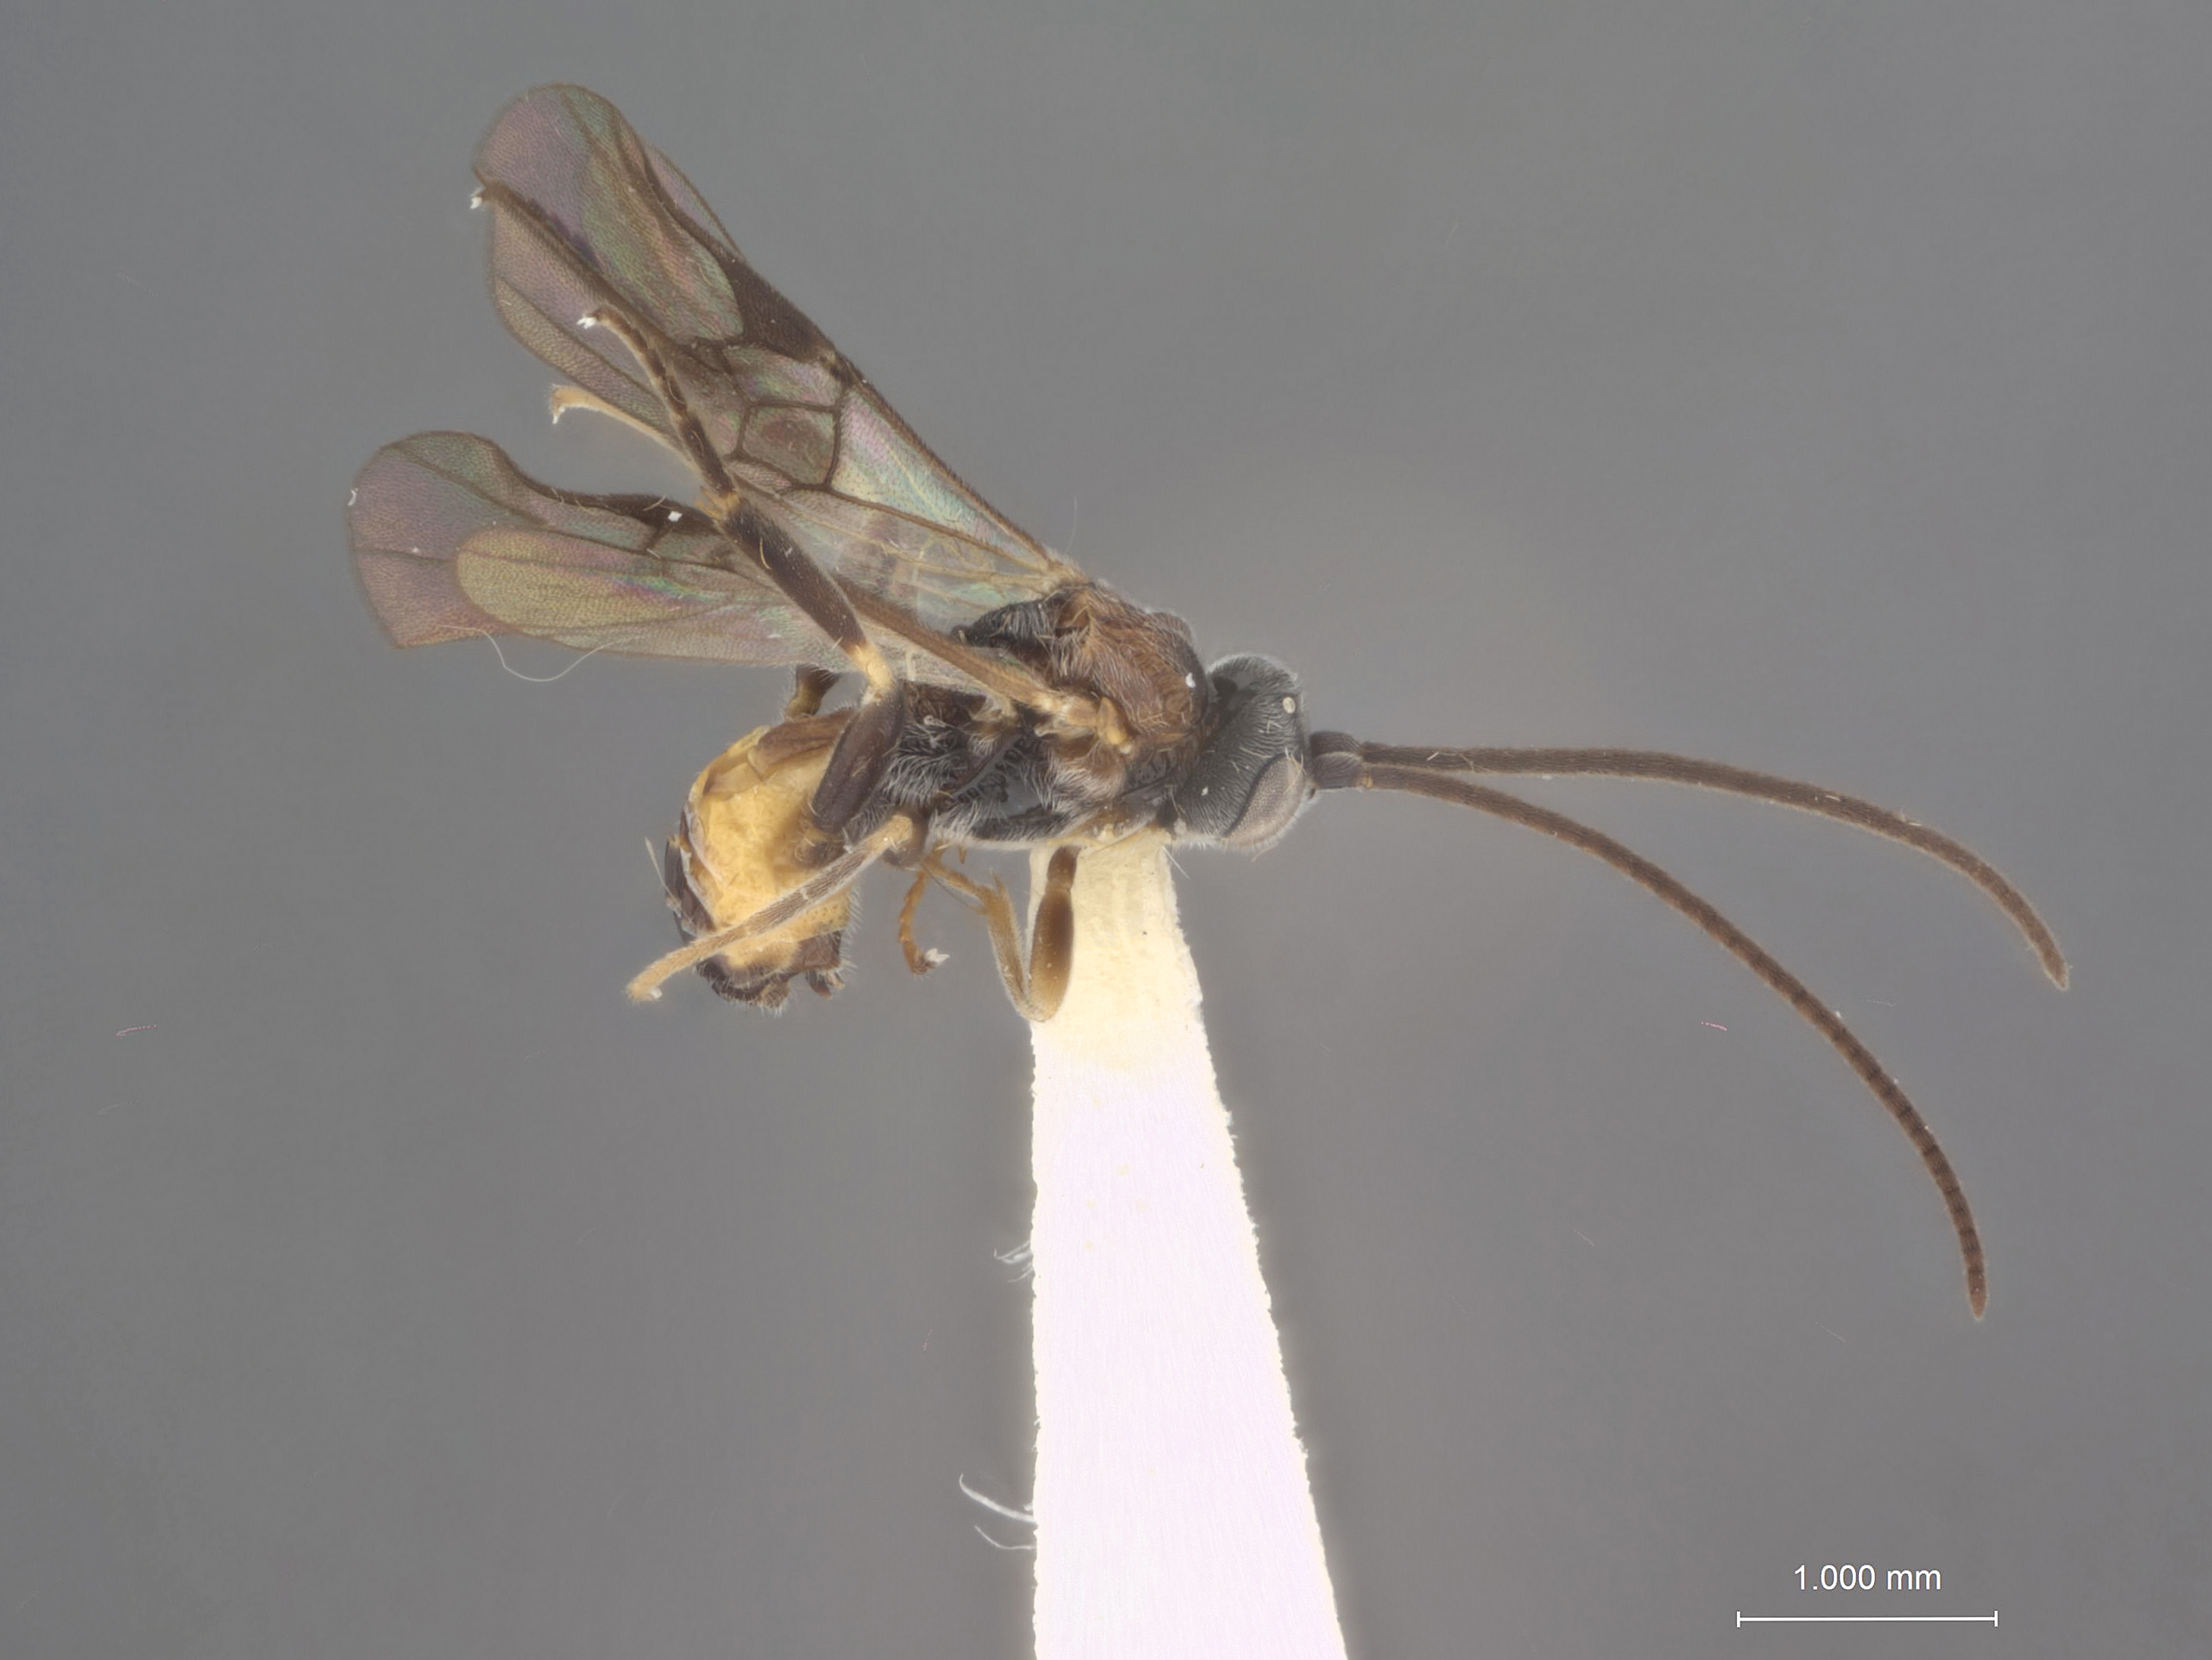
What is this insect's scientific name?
Snellenius tricolor
